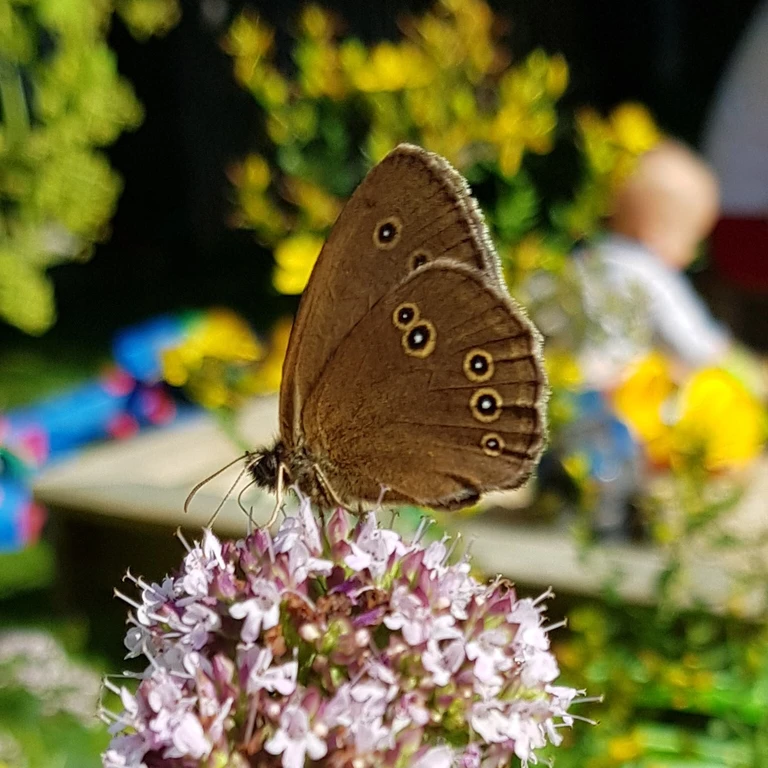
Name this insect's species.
Aphantopus hyperantus
